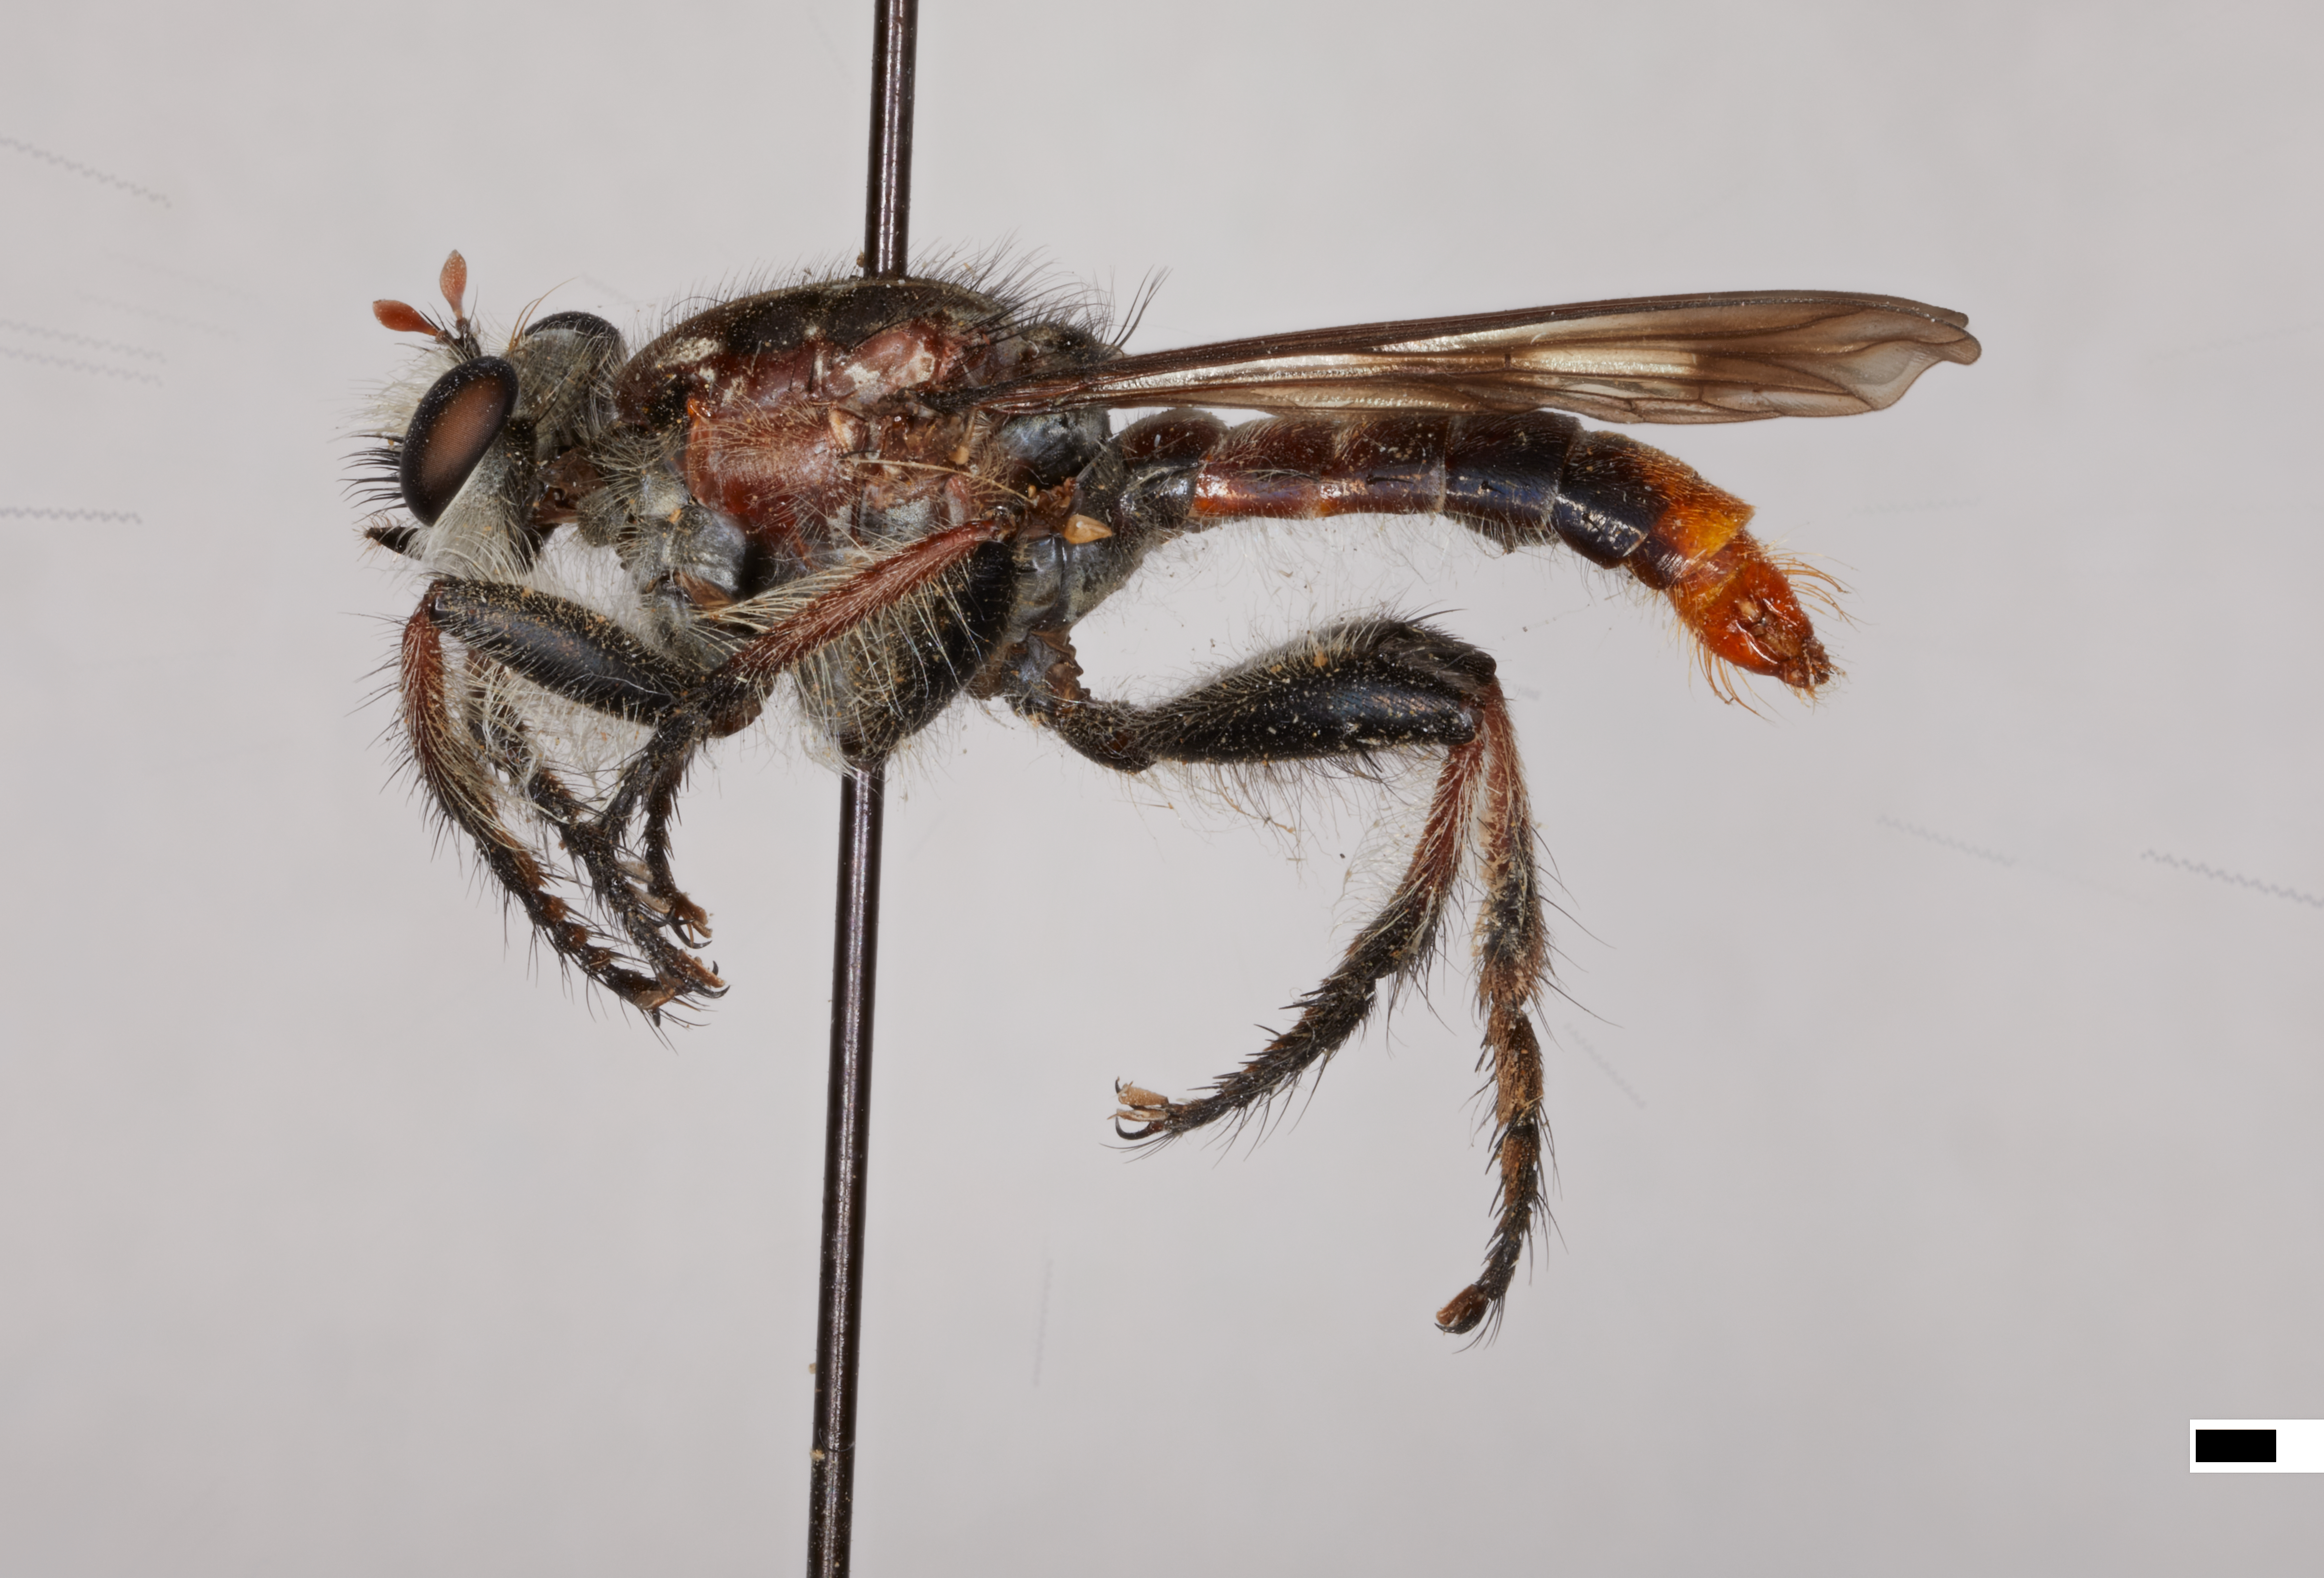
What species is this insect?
Nusa sicaria
